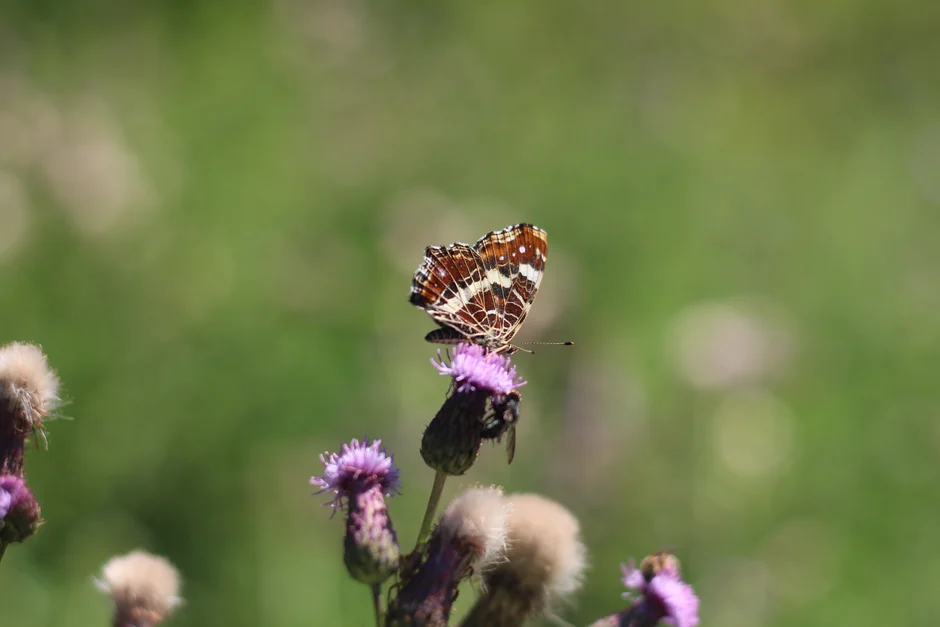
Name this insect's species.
Araschnia levana
